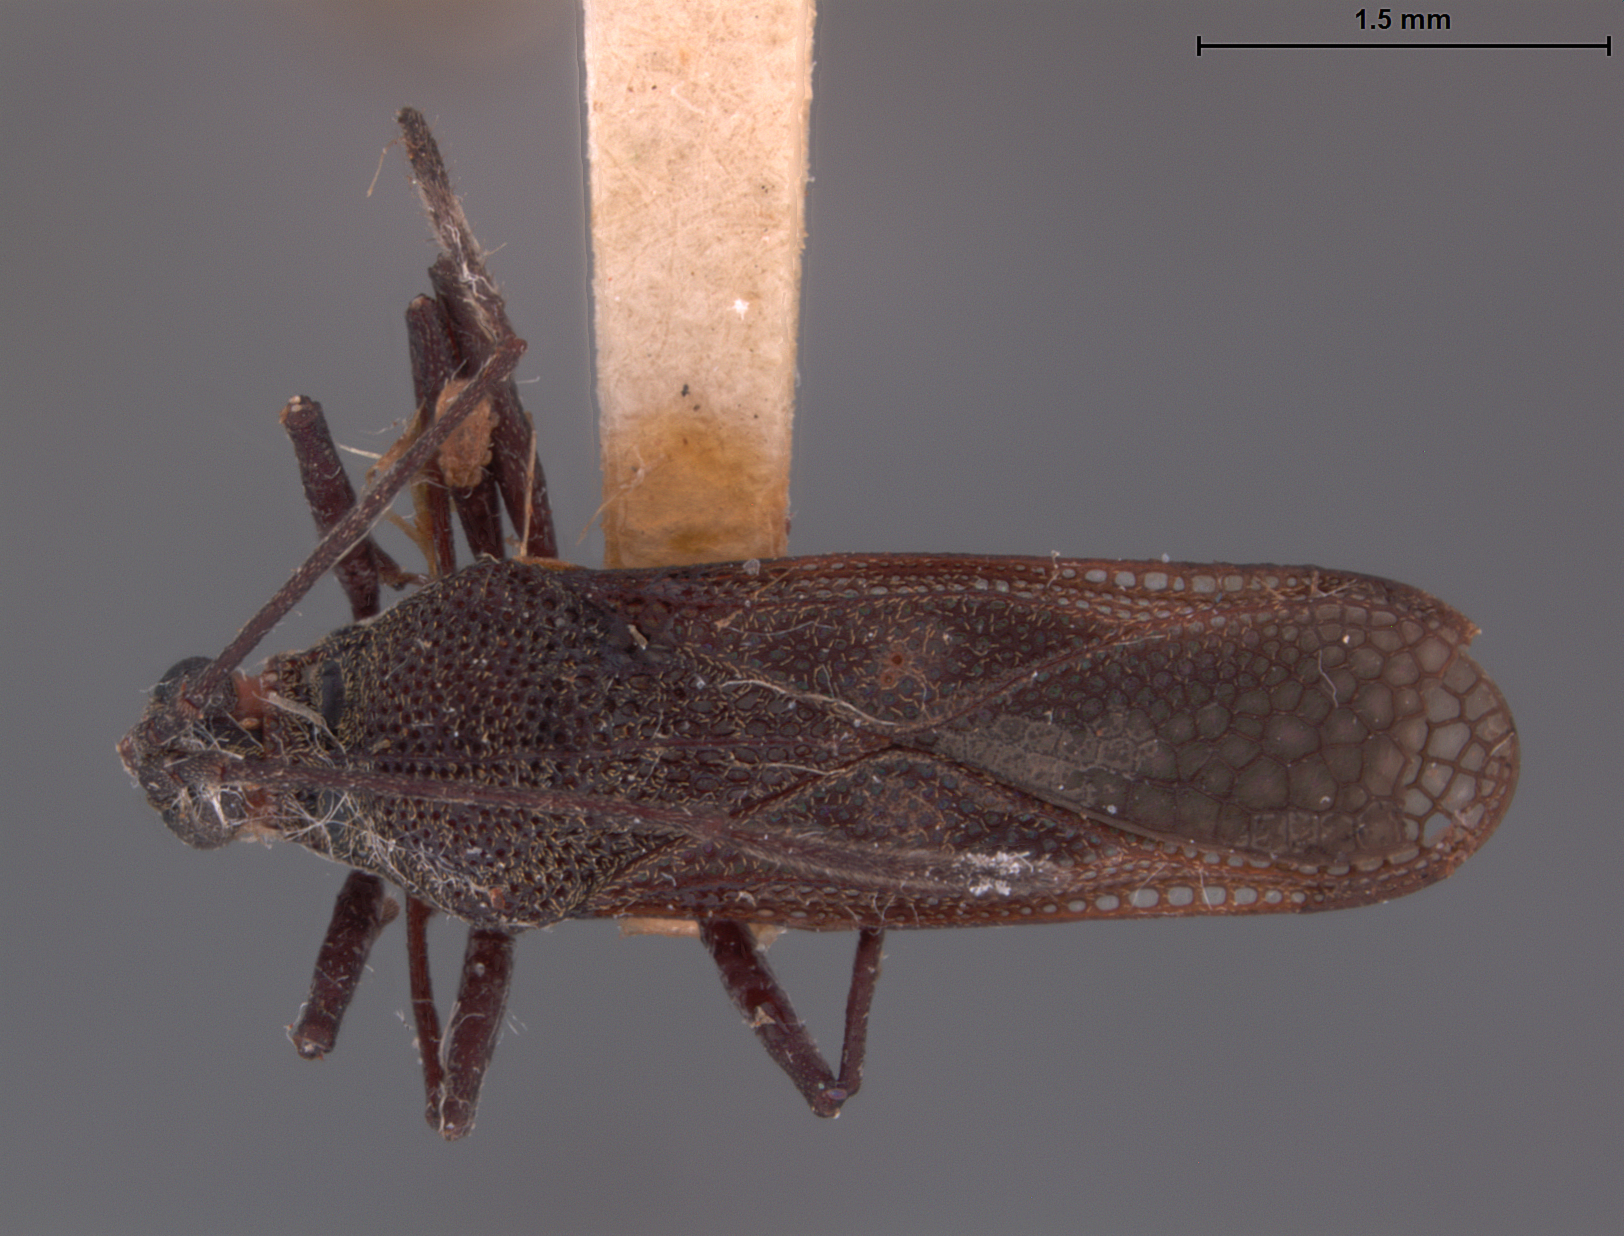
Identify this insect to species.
Cromerus excelans
